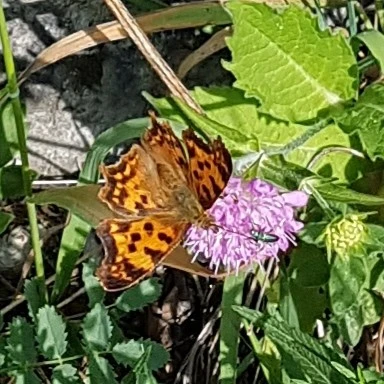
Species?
Polygonia c-album
